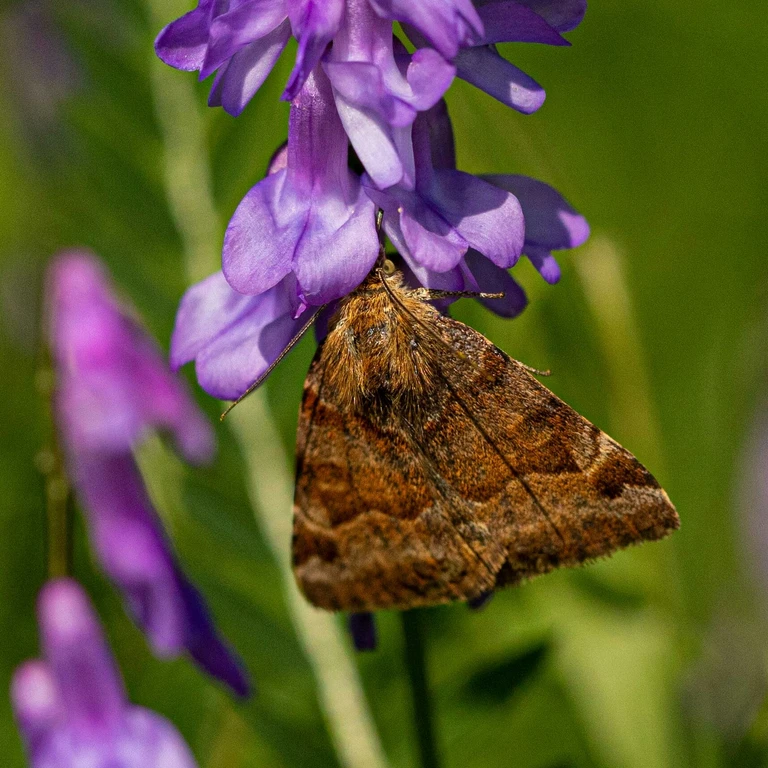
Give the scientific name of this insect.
Euclidia glyphica
